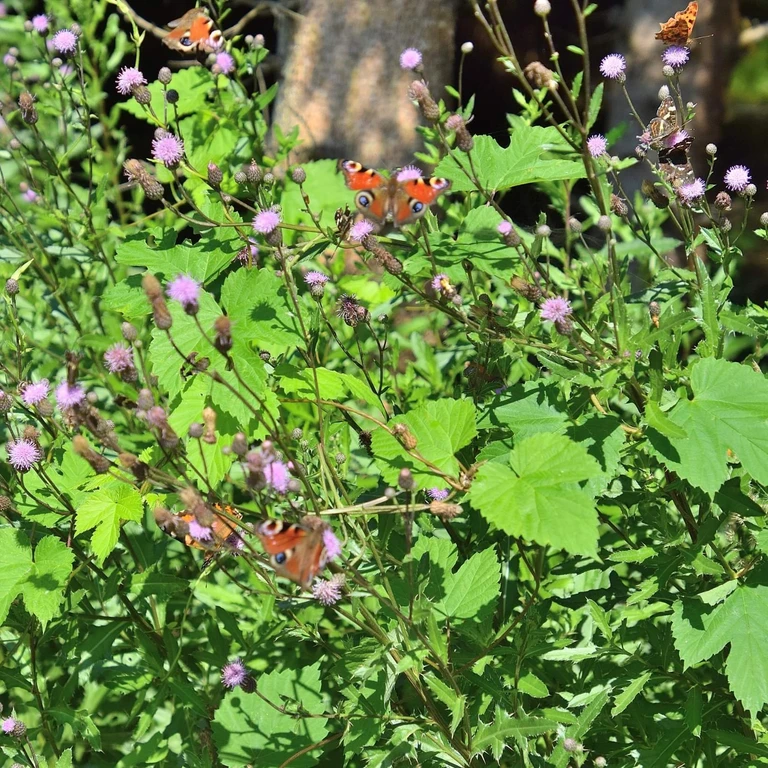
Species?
Aglais io
